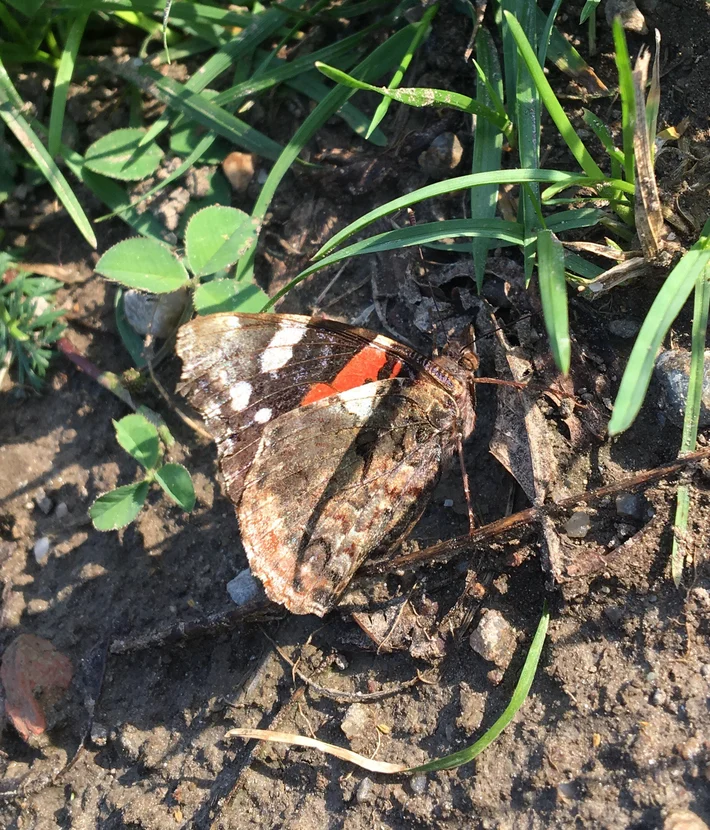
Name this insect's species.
Vanessa atalanta
